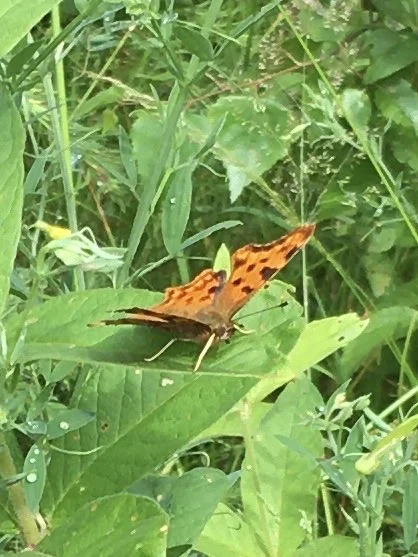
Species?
Polygonia c-album
